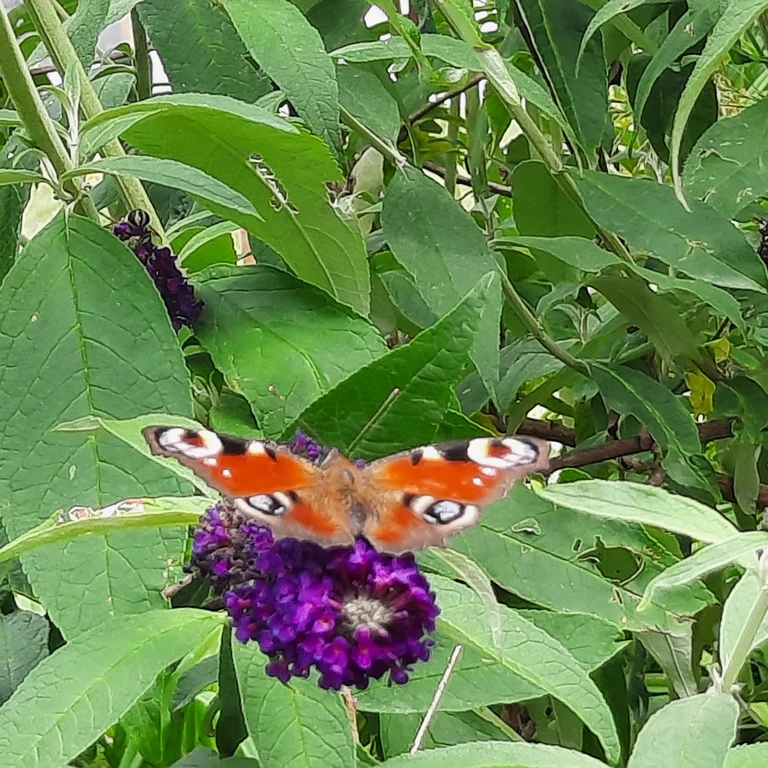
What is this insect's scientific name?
Aglais io
